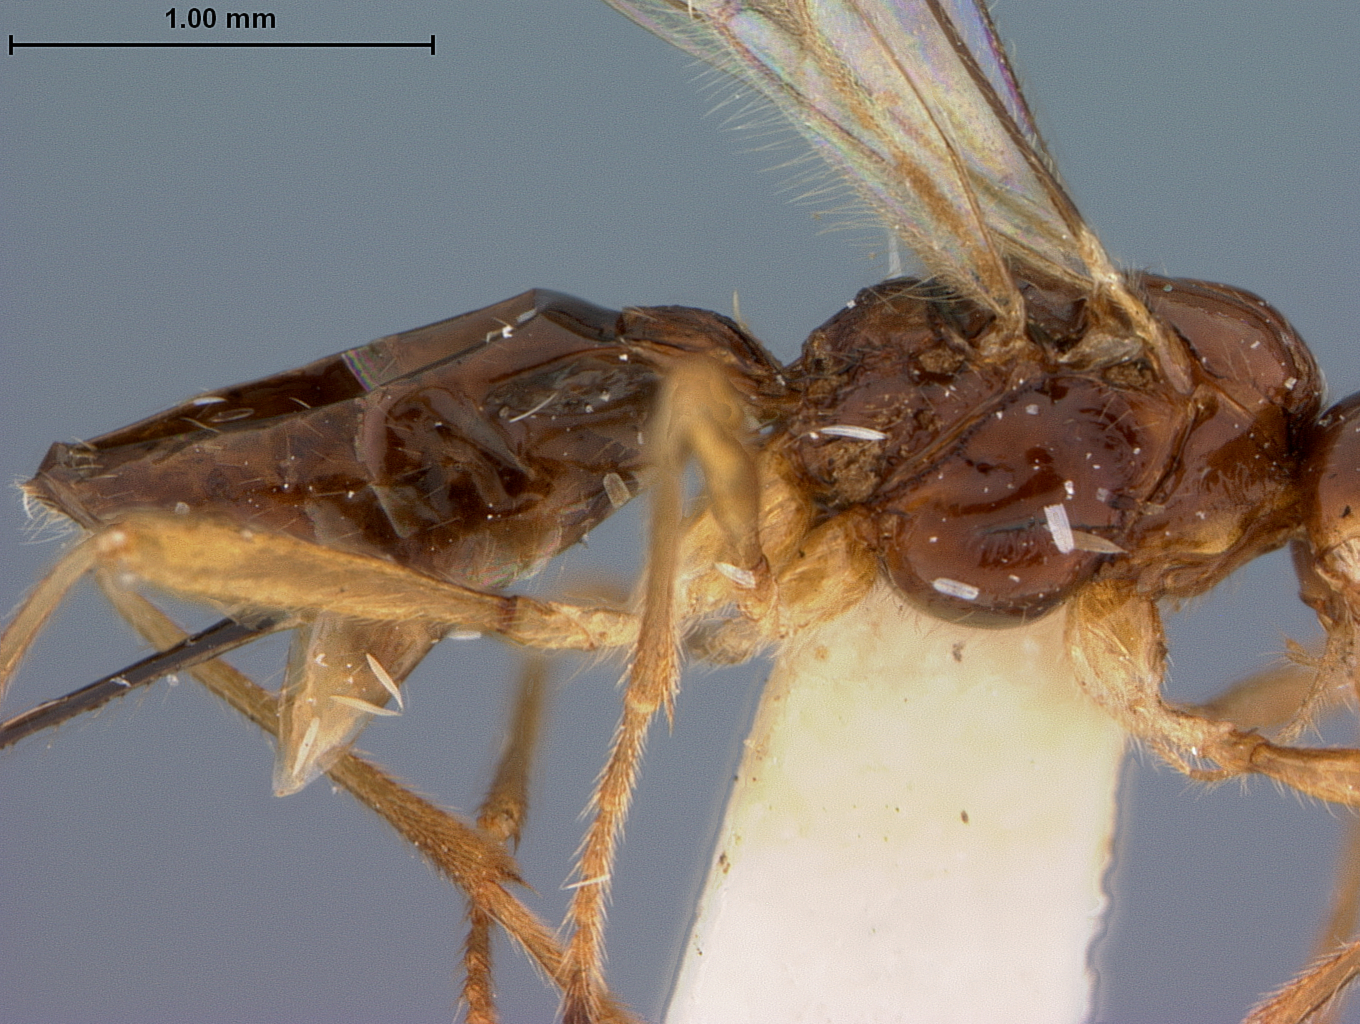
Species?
Phaenocarpa leptura
